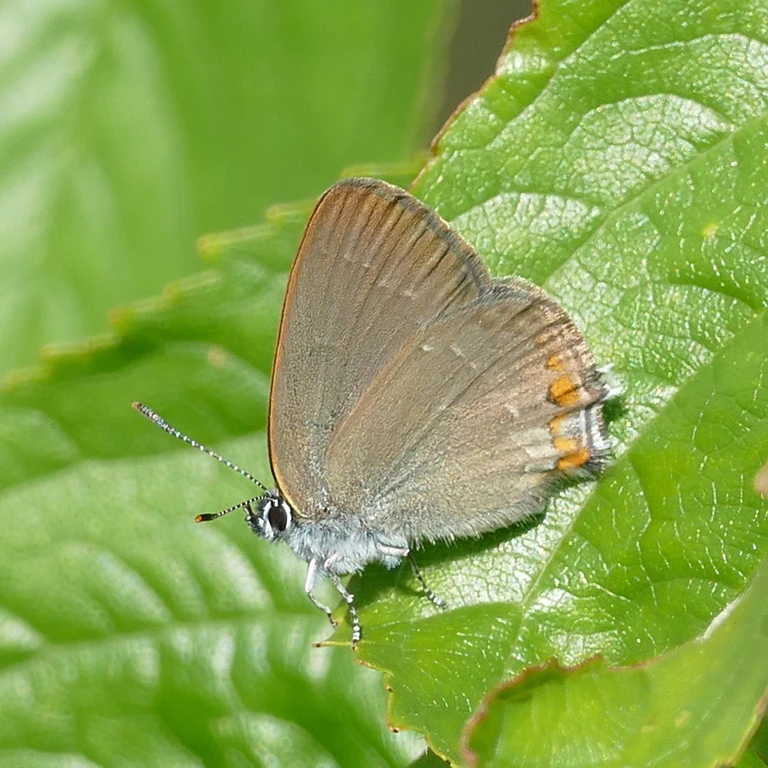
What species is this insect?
Satyrium acaciae (also Strymon acaciae)
